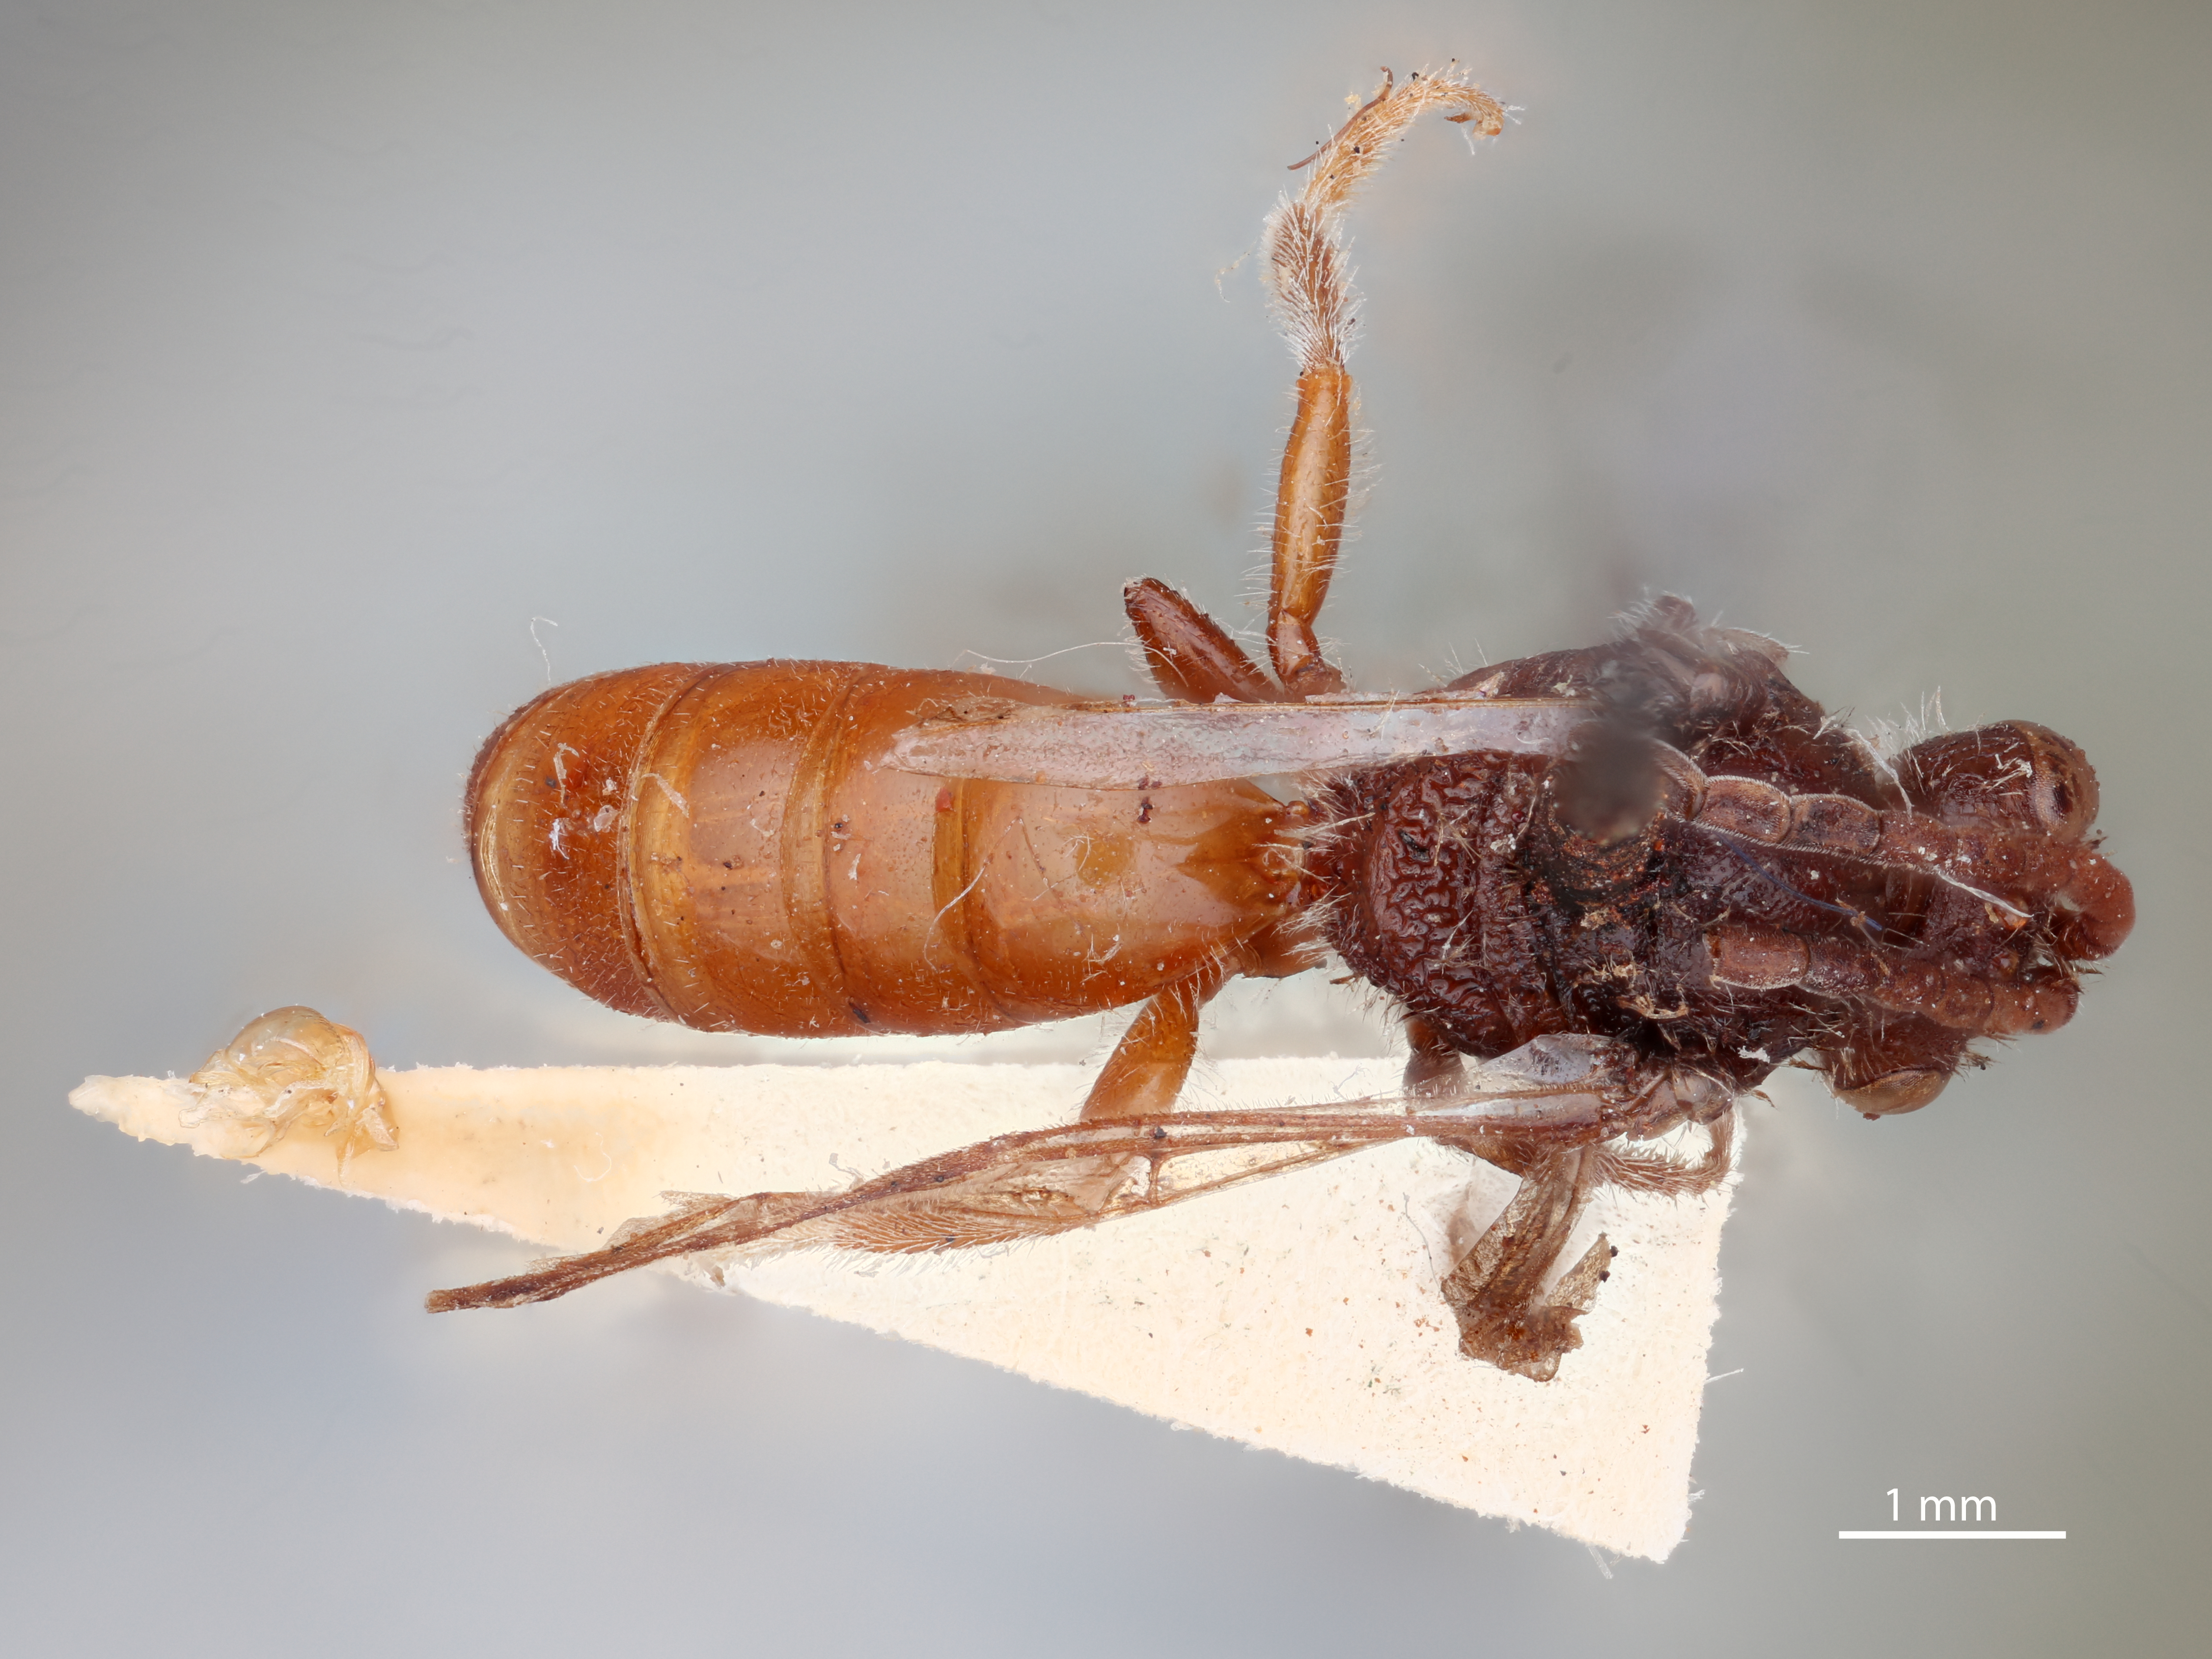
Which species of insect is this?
Evylaeus pineolensis
